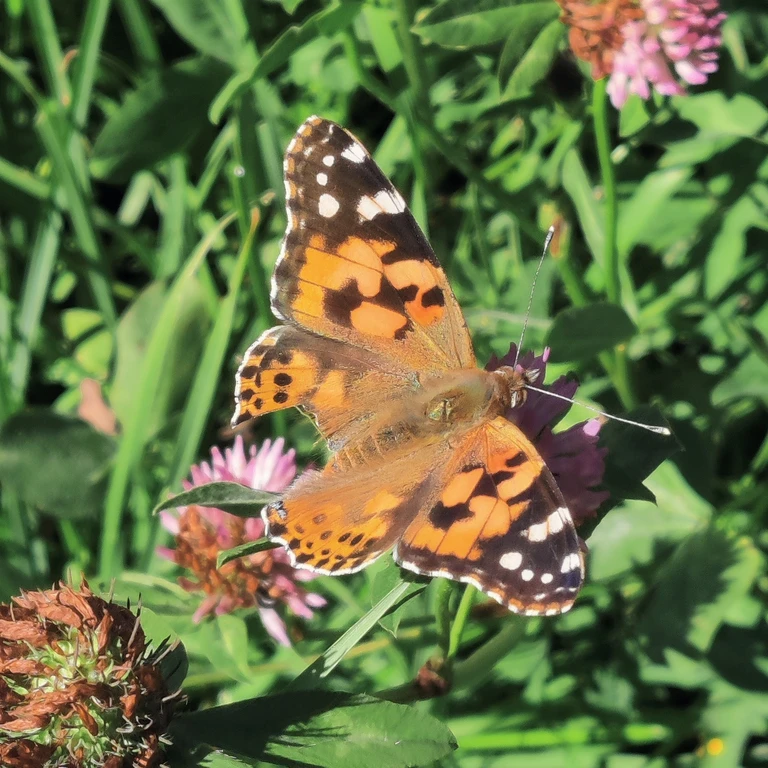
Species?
Vanessa cardui
